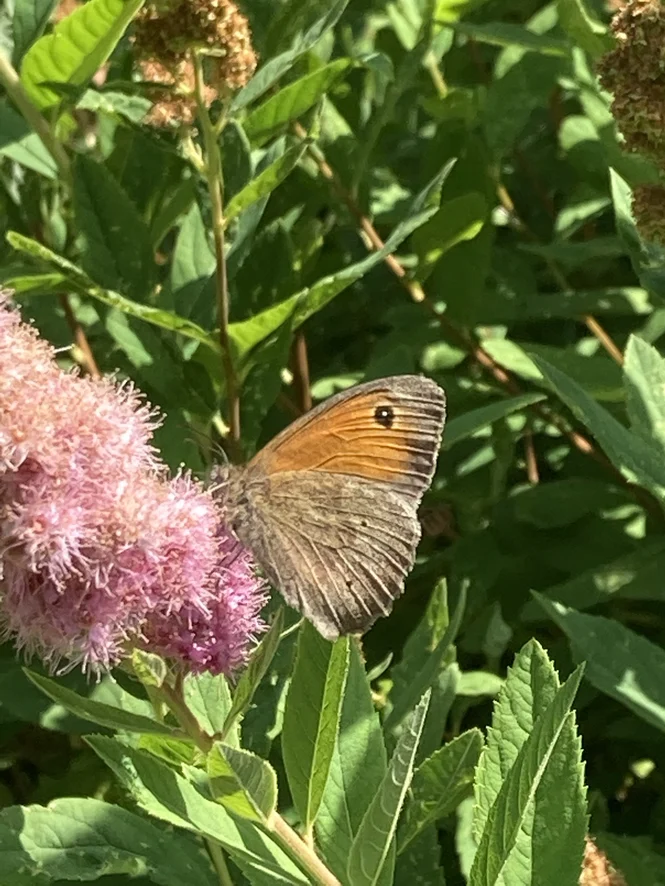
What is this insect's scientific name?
Maniola jurtina
